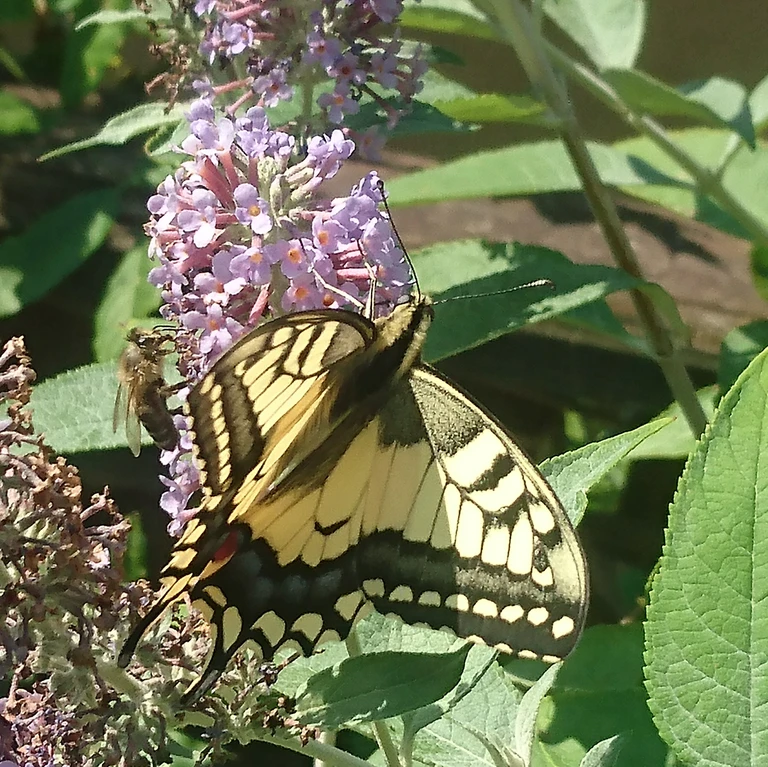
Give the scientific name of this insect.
Papilio machaon
